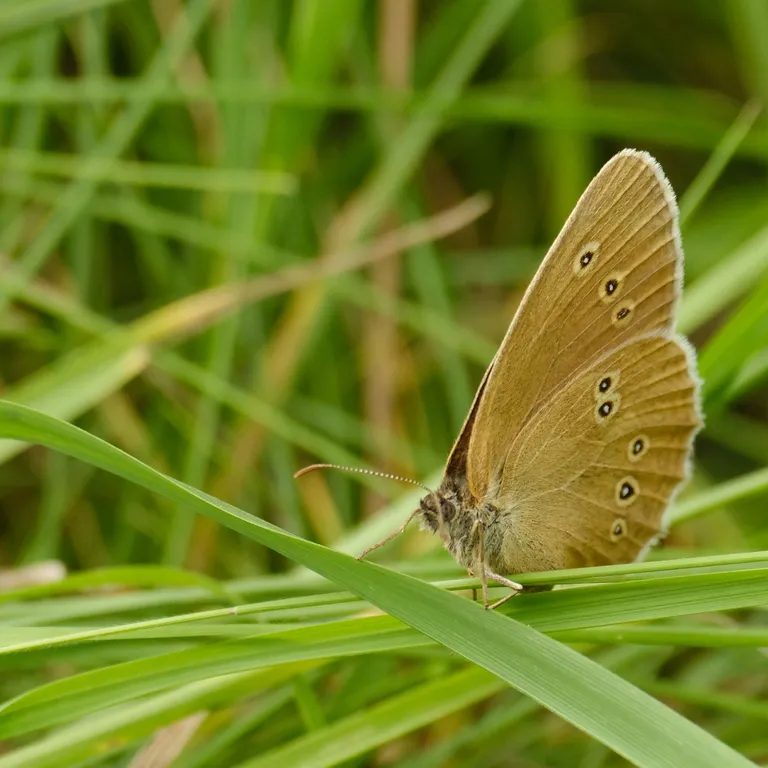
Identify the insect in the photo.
Aphantopus hyperantus
